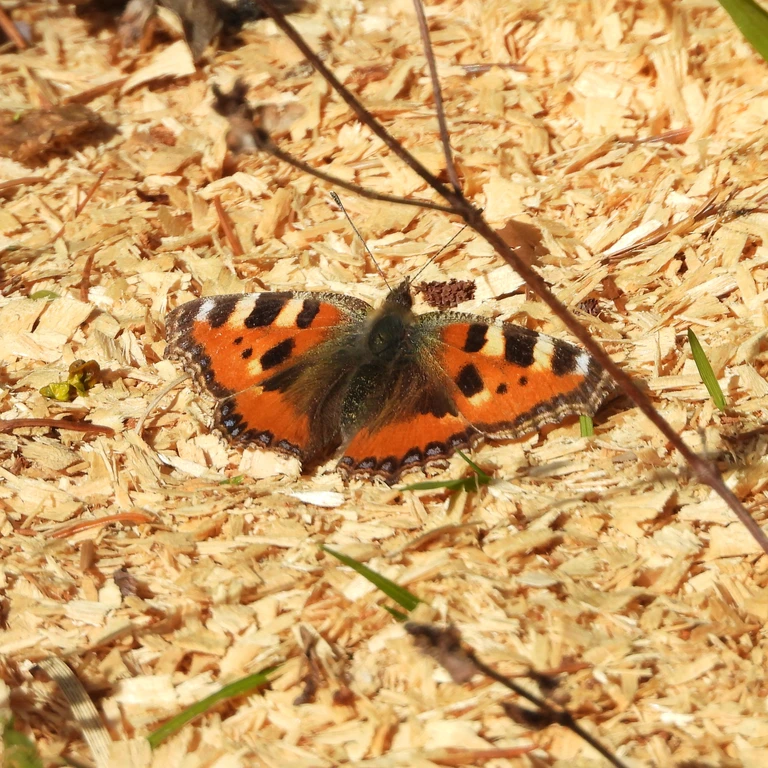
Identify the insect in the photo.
Aglais urticae
